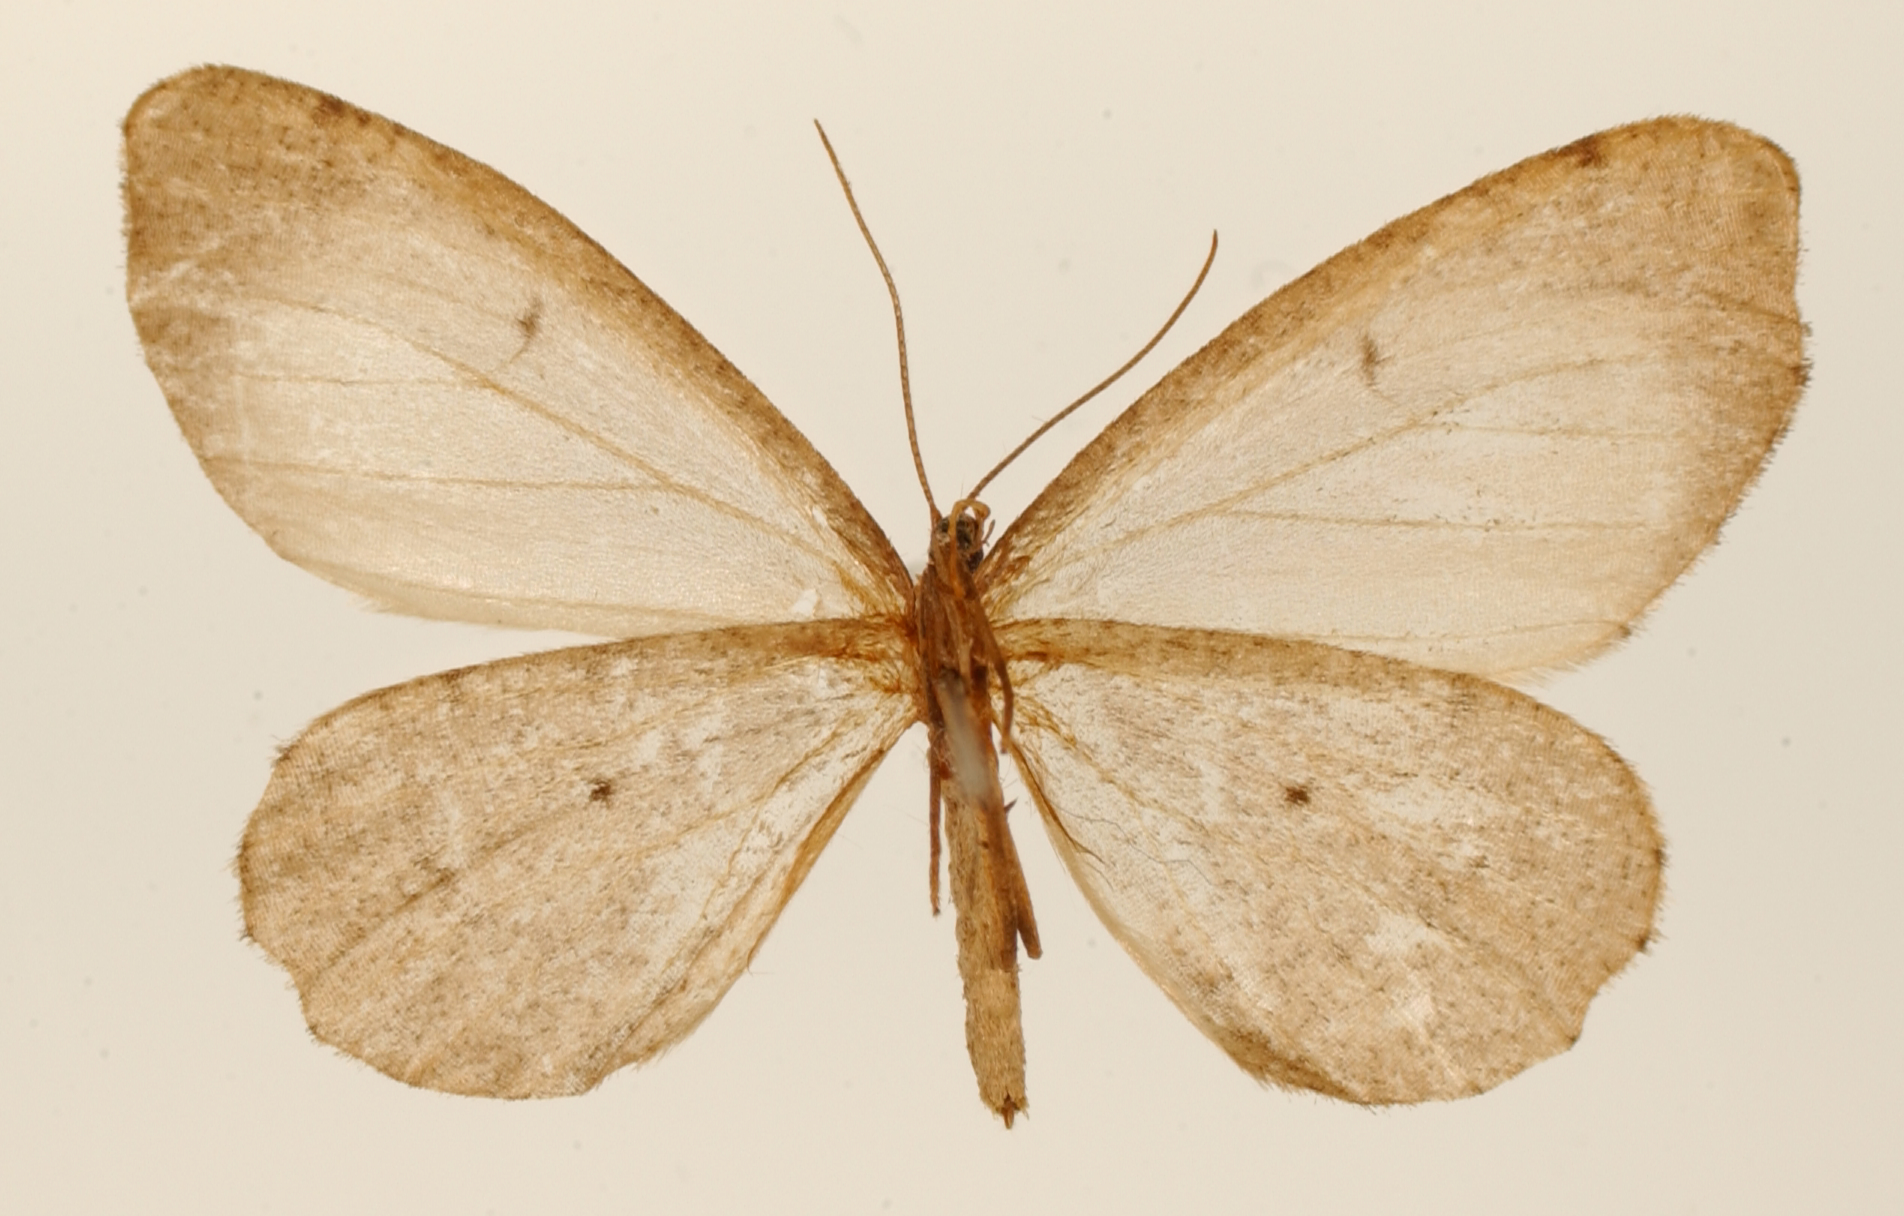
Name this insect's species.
Nipteria punctidisca
